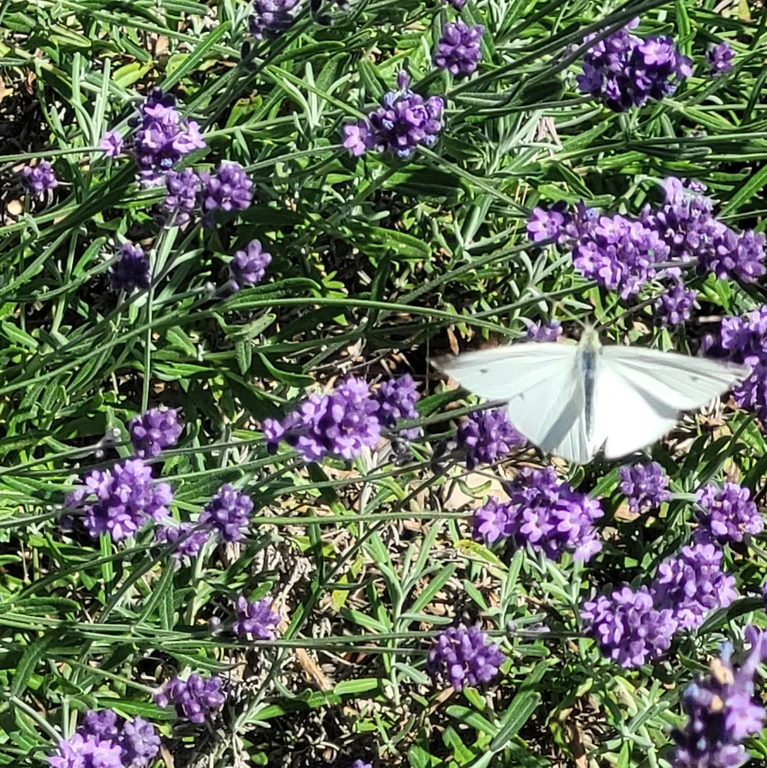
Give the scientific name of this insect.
Pieris rapae
